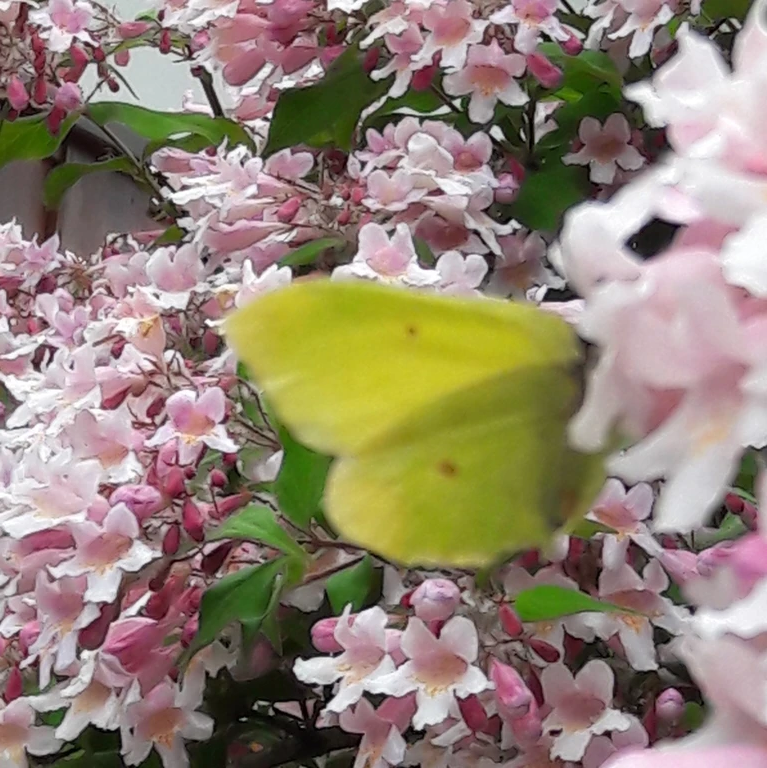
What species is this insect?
Gonepteryx rhamni
